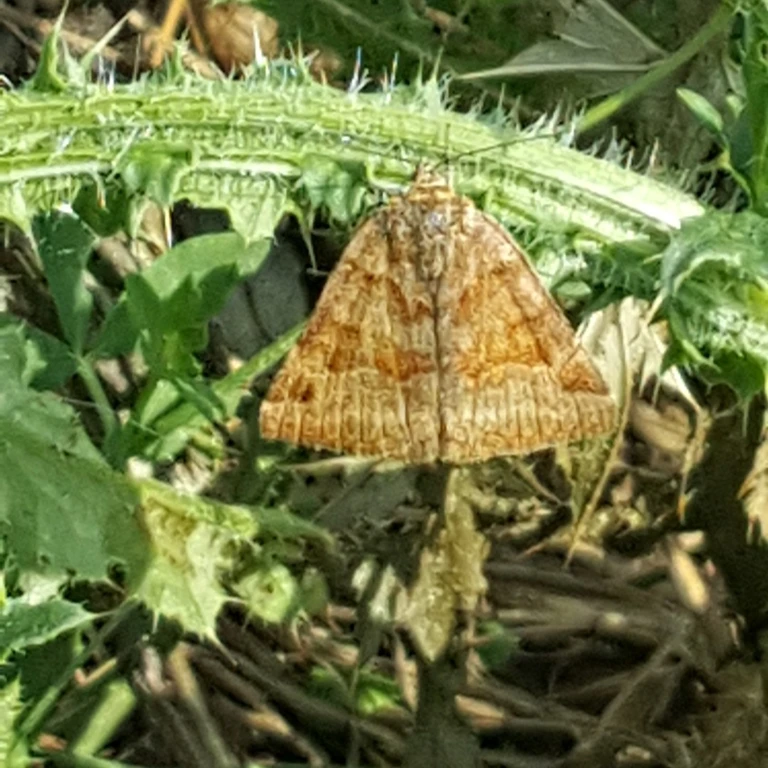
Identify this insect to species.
Euclidia glyphica
